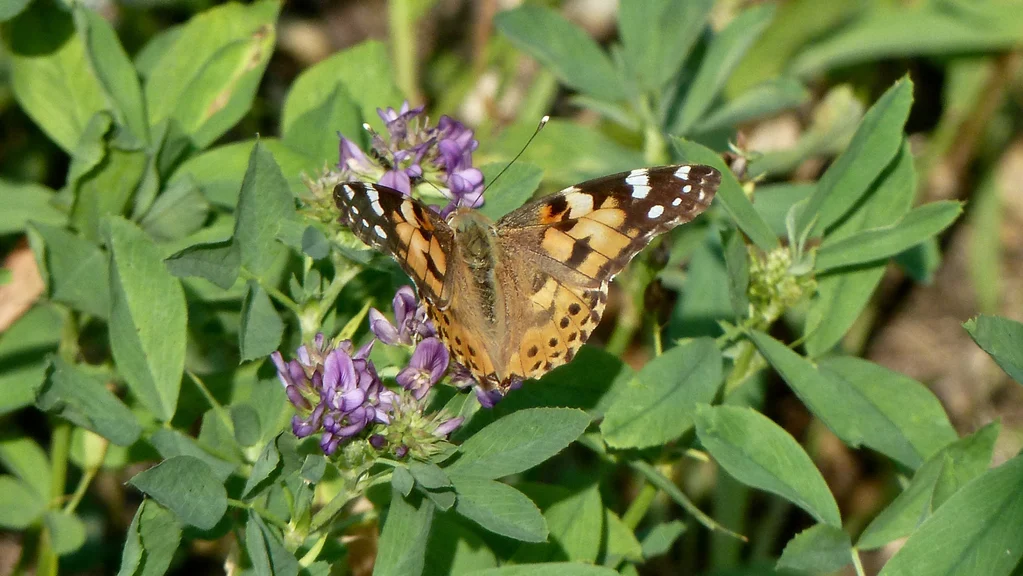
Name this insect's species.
Vanessa cardui
